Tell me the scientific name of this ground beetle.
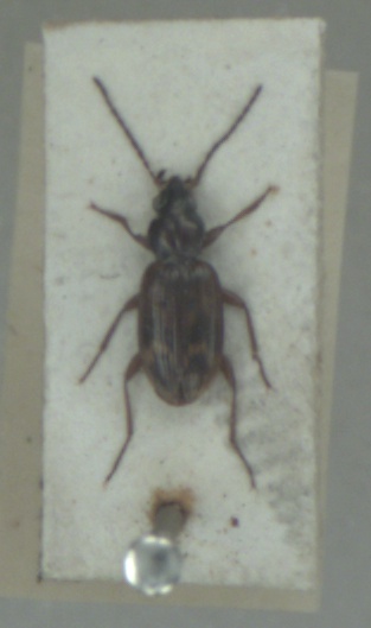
Bembidion dentellum
